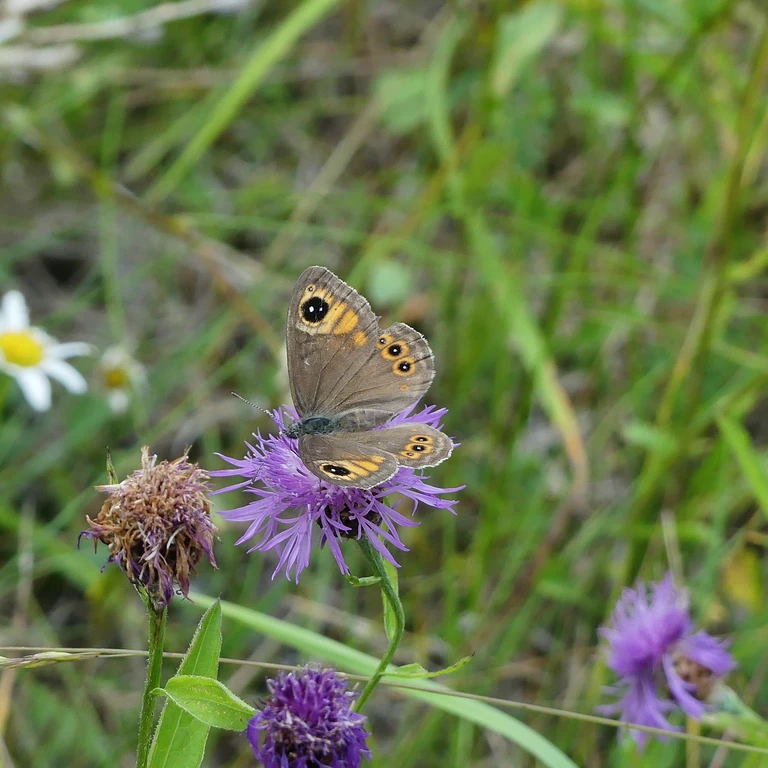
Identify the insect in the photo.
Lasiommata maera (also Pararge maera)
